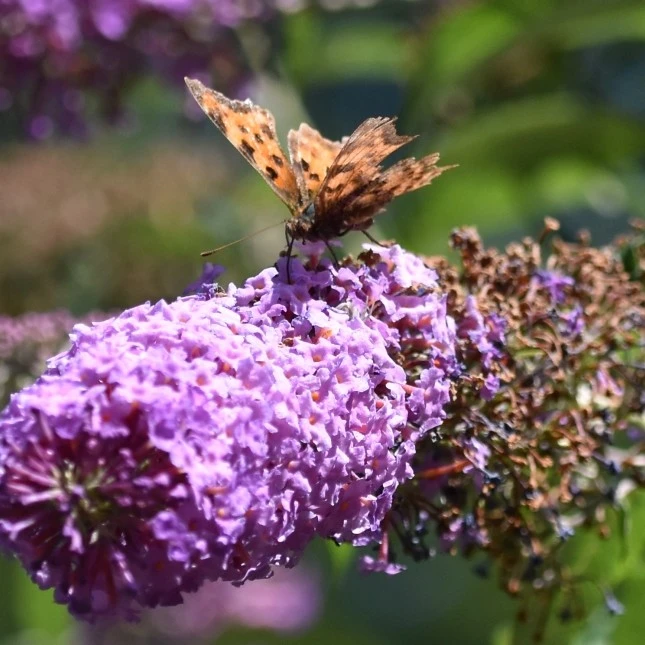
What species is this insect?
Polygonia c-album
